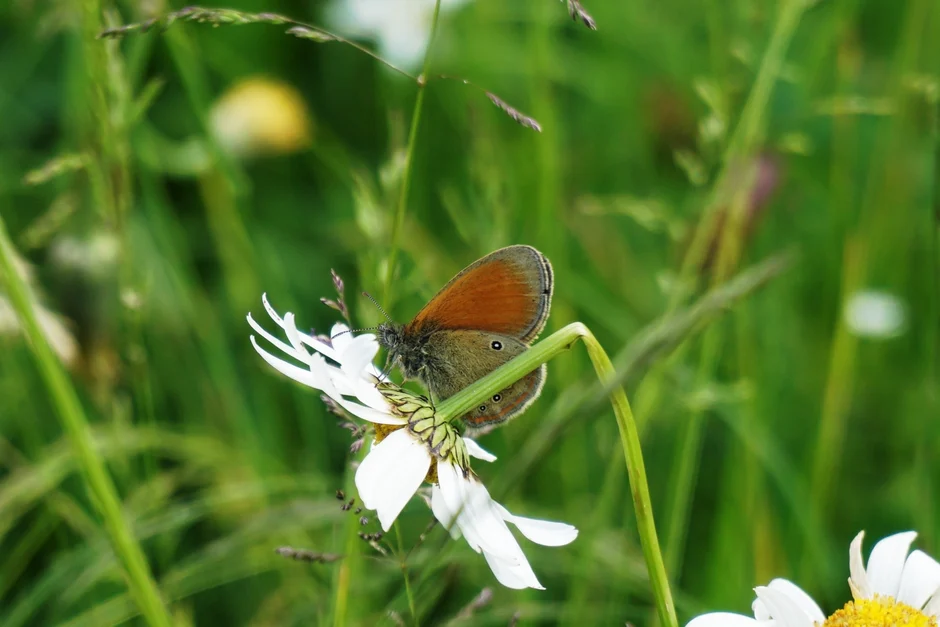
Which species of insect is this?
Coenonympha glycerion (also Coenonympha iphis)
